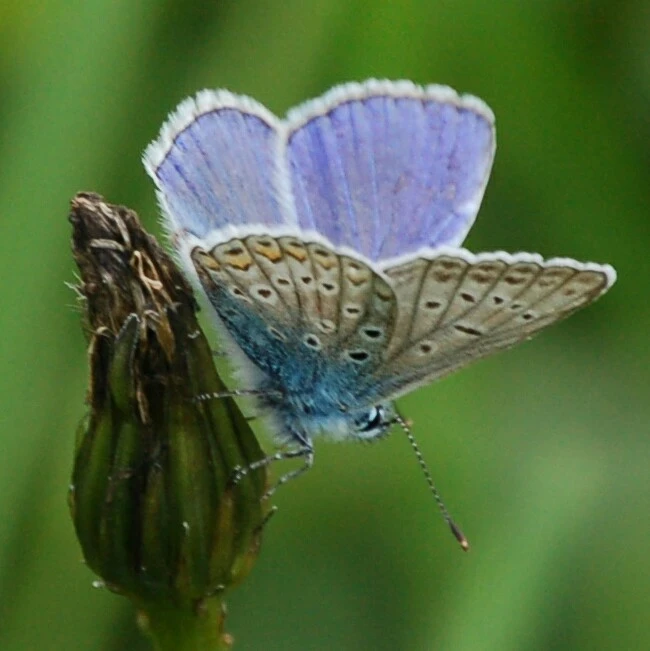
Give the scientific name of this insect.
Polyommatus icarus
